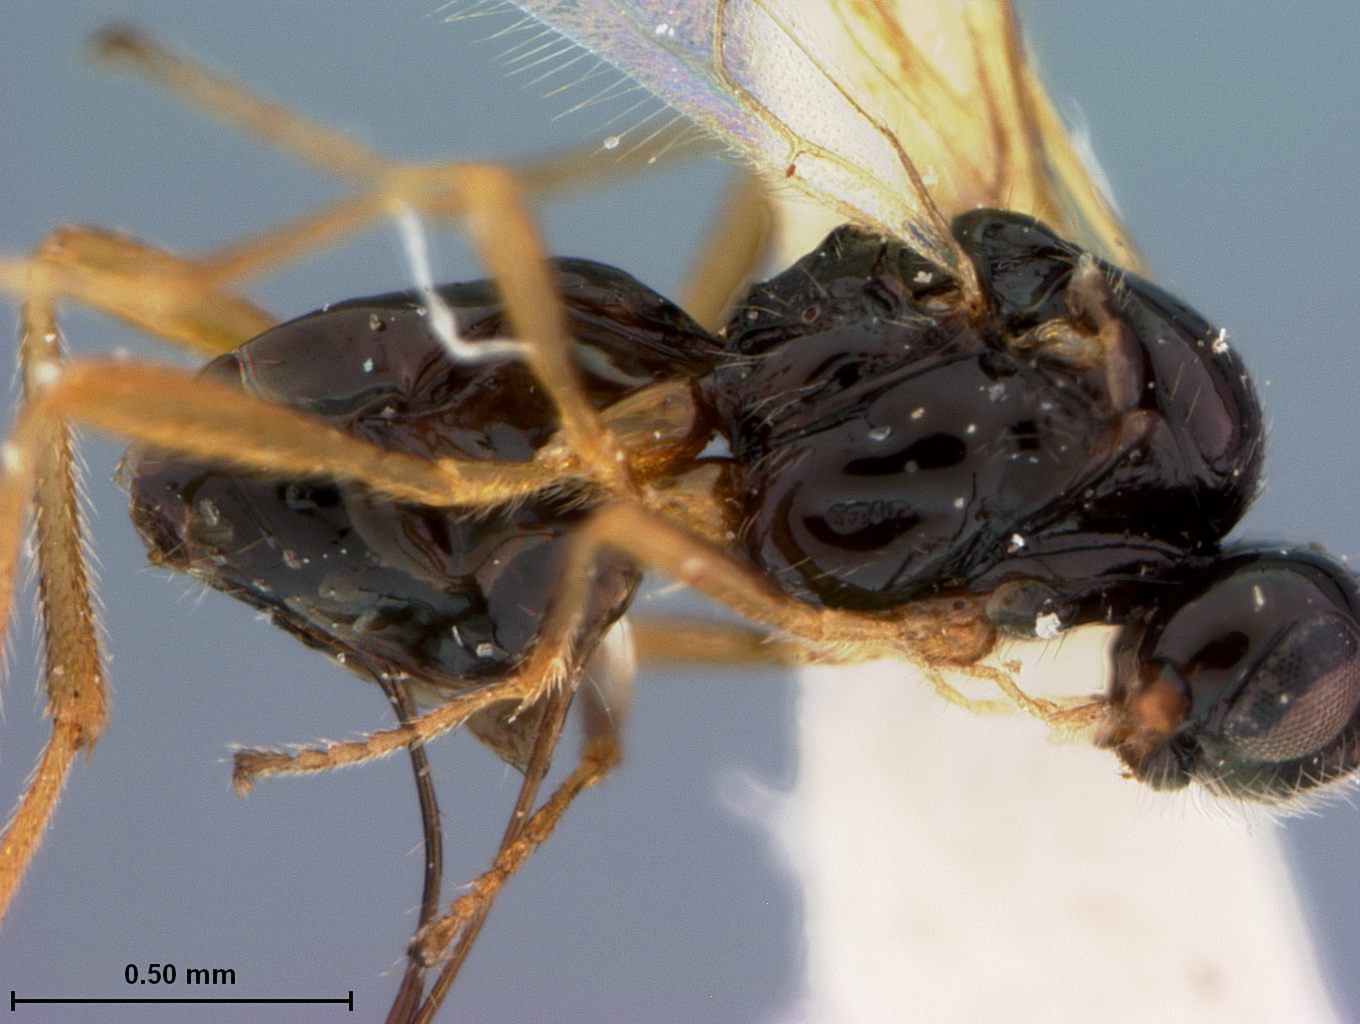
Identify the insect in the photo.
Aspilota melabasis
